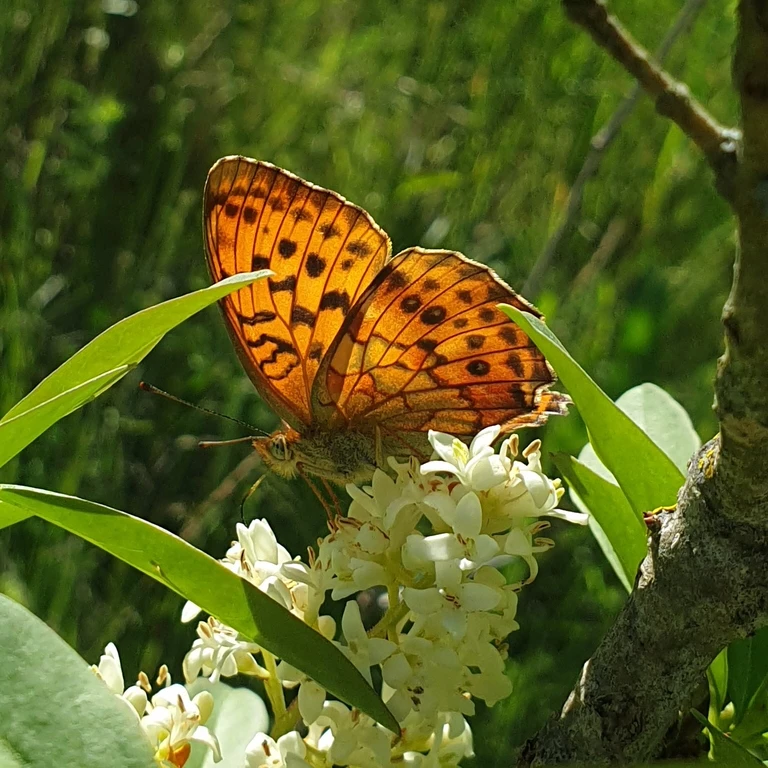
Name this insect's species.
Brenthis daphne
